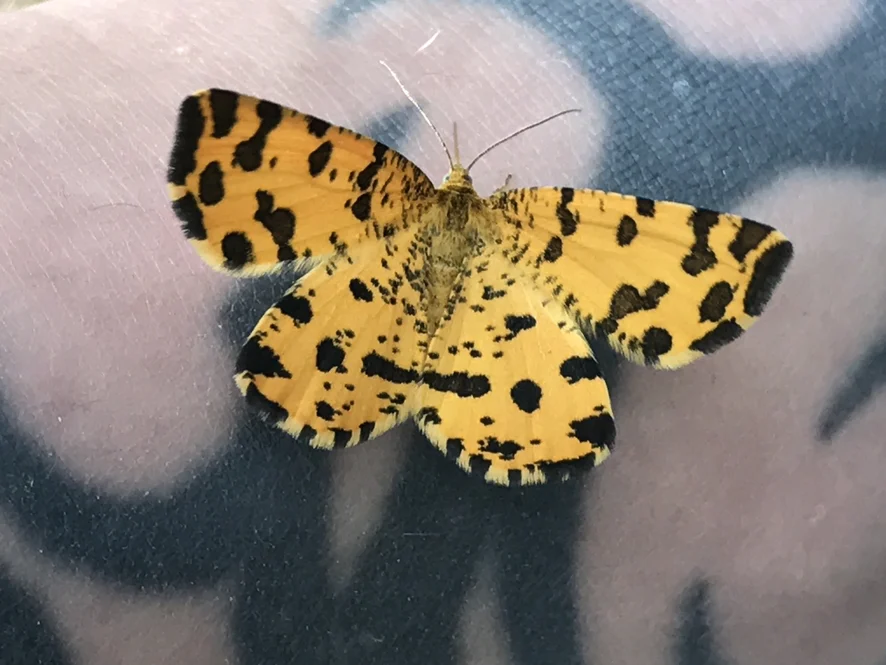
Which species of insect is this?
Pseudopanthera macularia
